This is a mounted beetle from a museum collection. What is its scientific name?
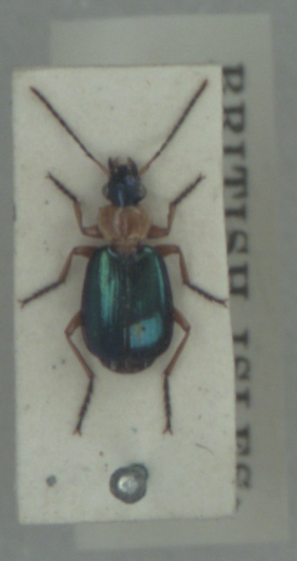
Lebia chlorocephala
